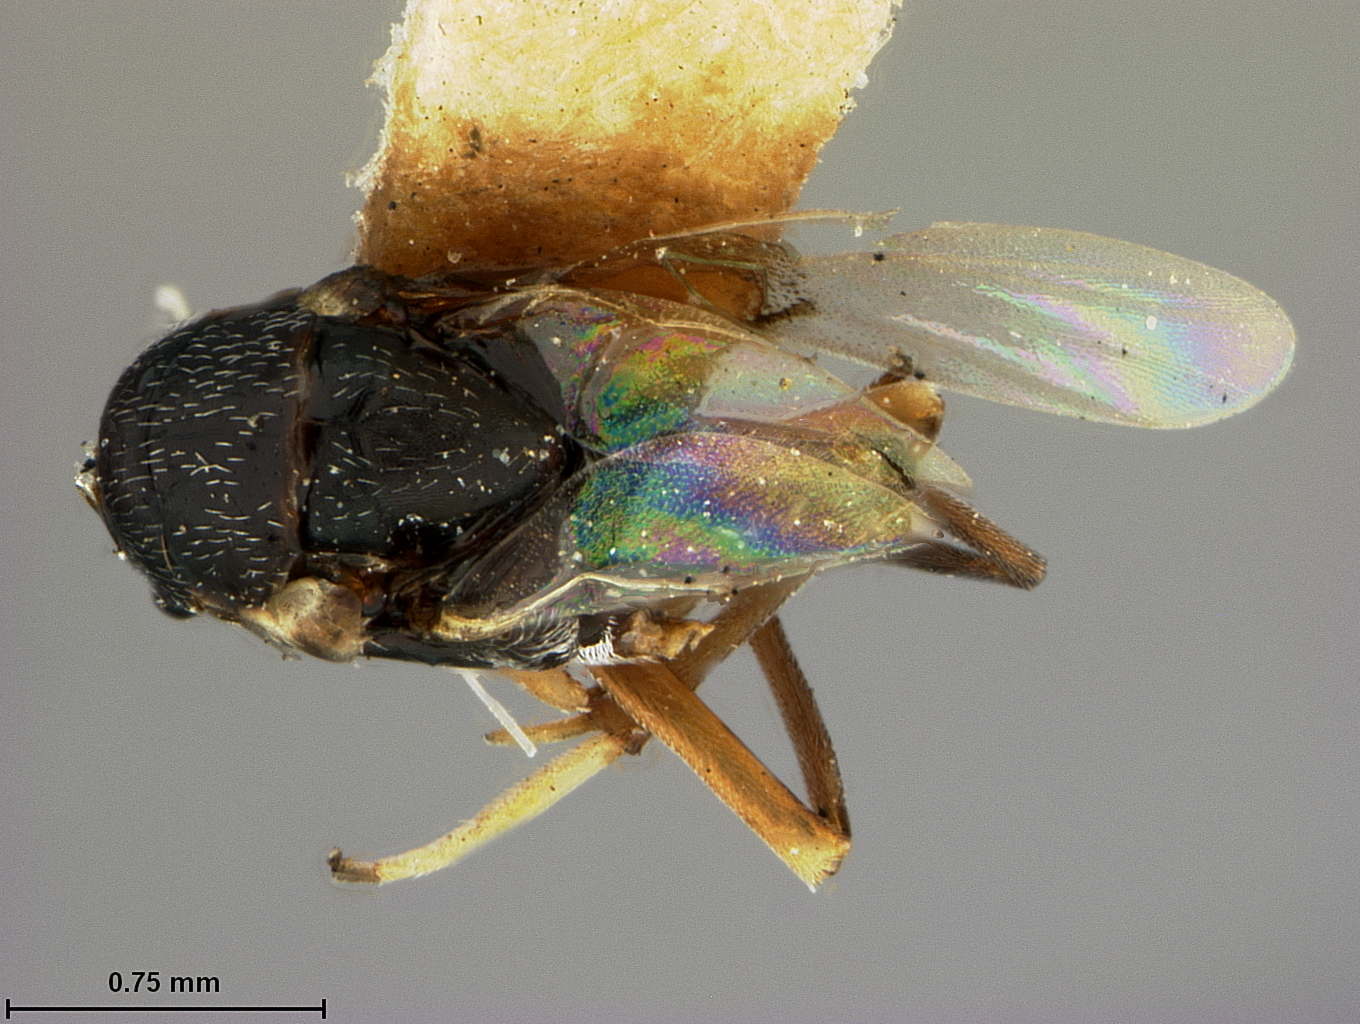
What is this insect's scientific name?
Isodromus niger
